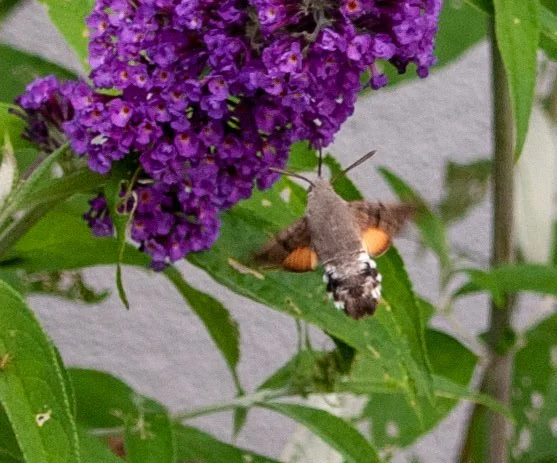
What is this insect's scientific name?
Macroglossum stellatarum
